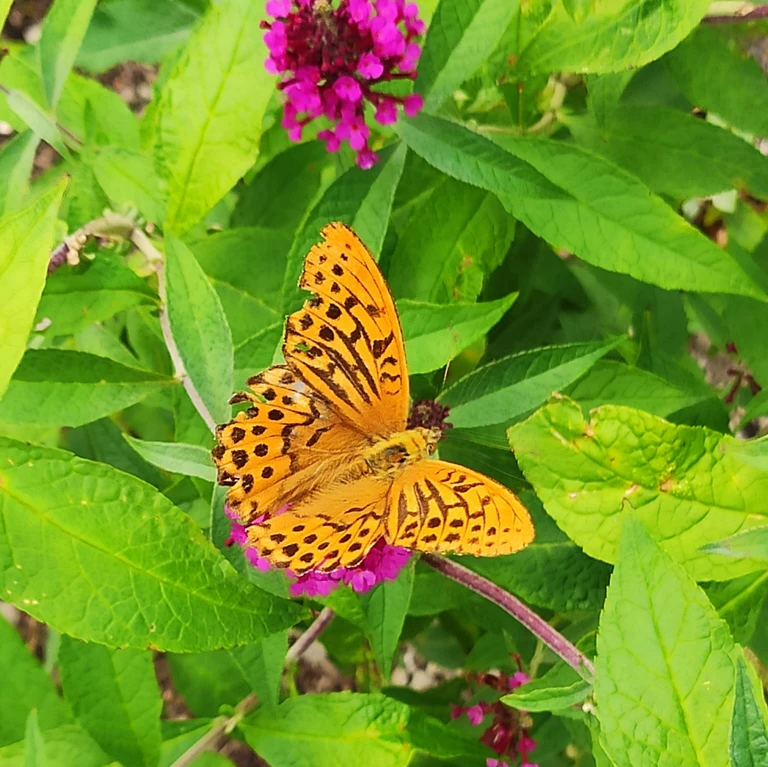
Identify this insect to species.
Argynnis paphia
